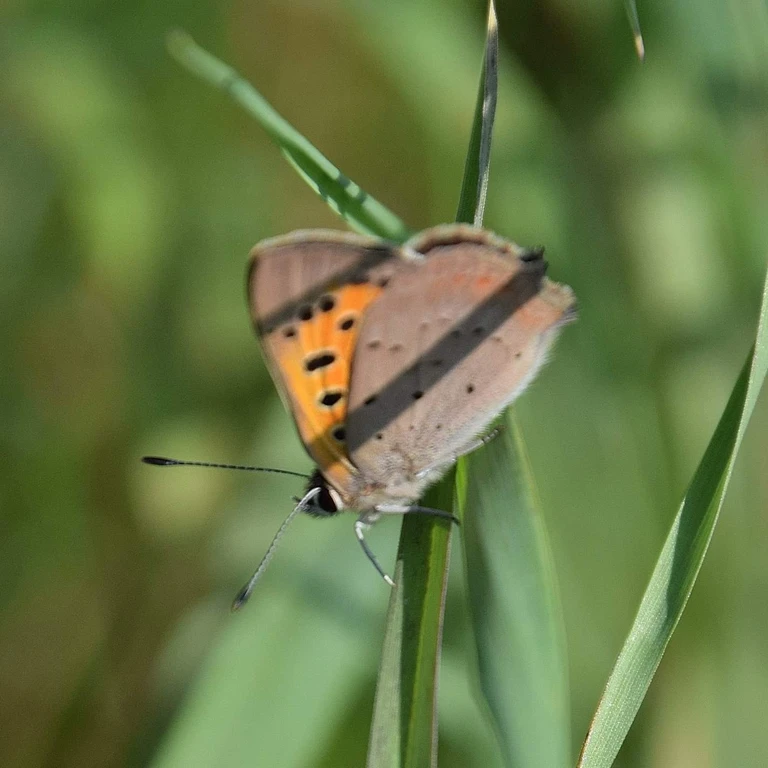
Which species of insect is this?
Lycaena phlaeas
